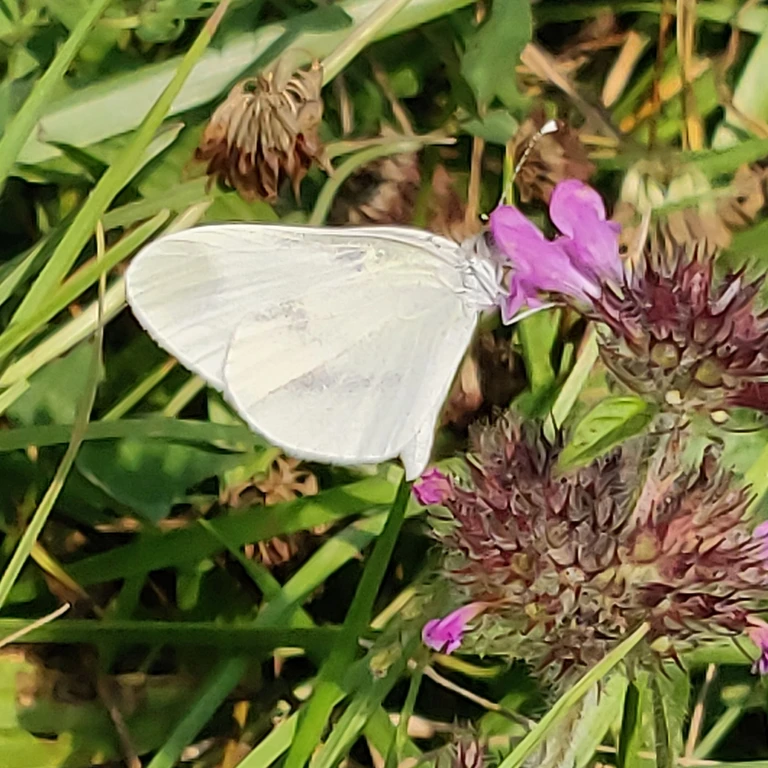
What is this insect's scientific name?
Leptidea sinapis/juvernica
